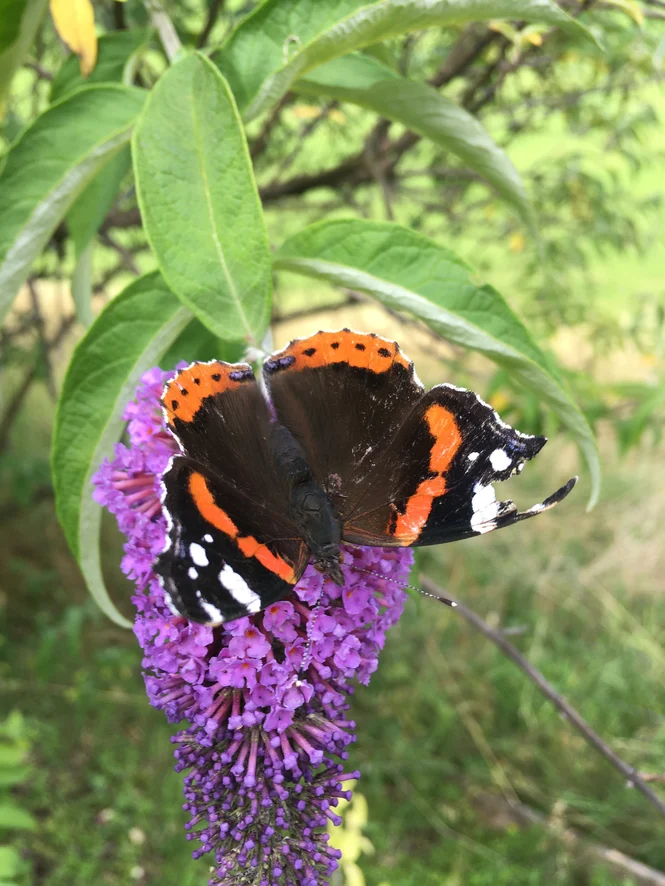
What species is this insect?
Vanessa atalanta
